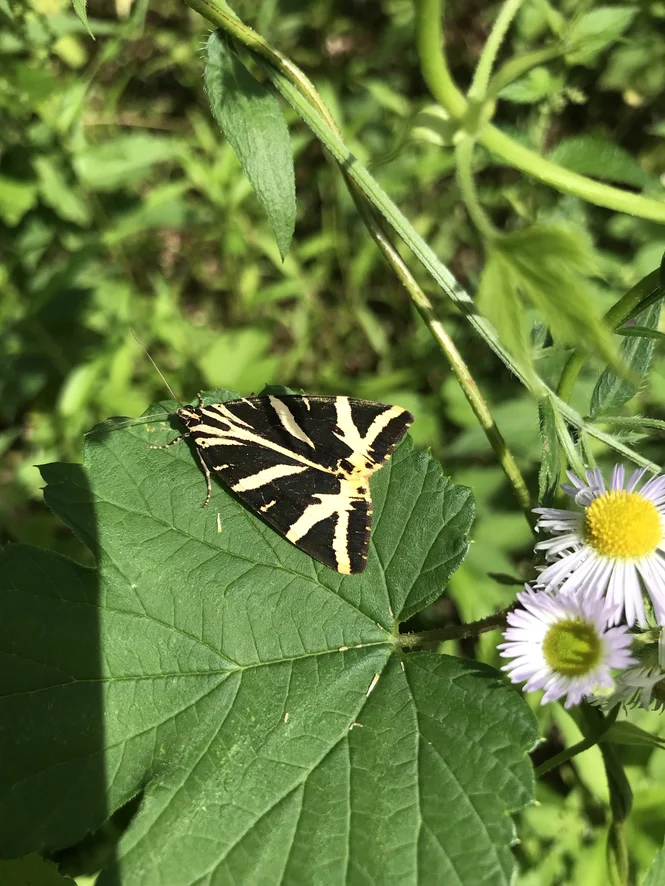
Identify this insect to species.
Euplagia quadripunctaria
